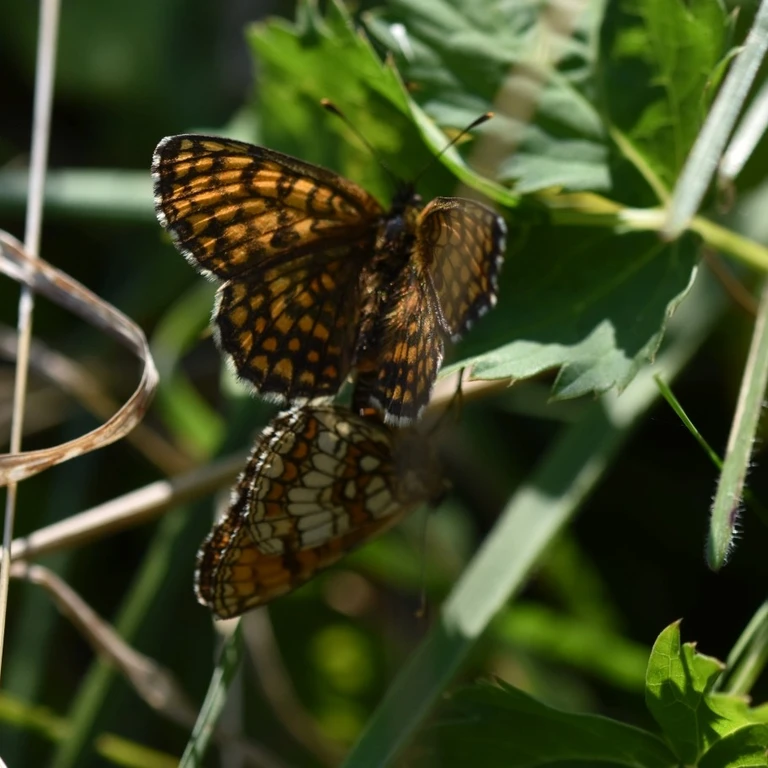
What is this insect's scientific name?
Melitaea athalia
